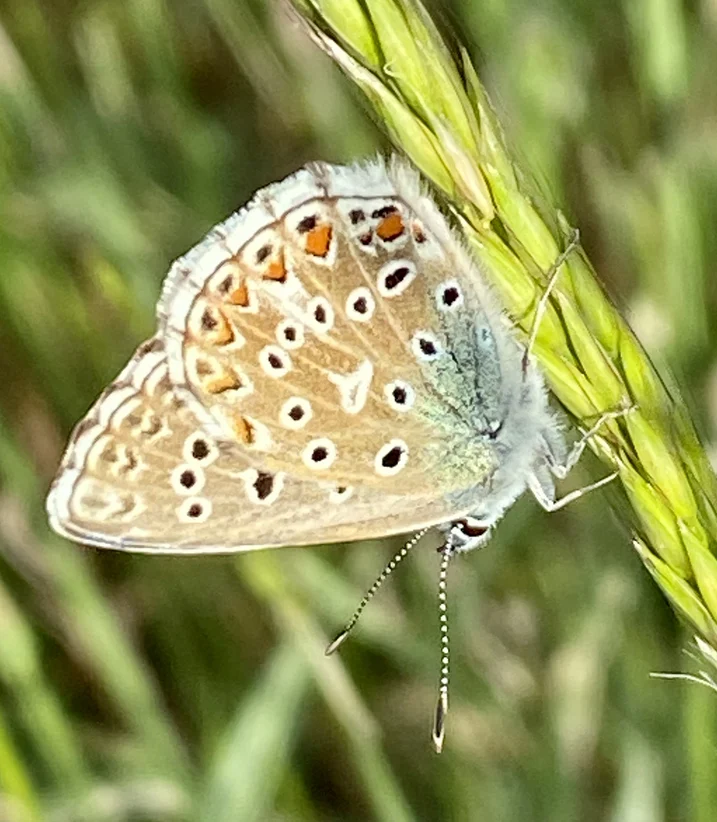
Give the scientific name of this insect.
Lysandra bellargus
